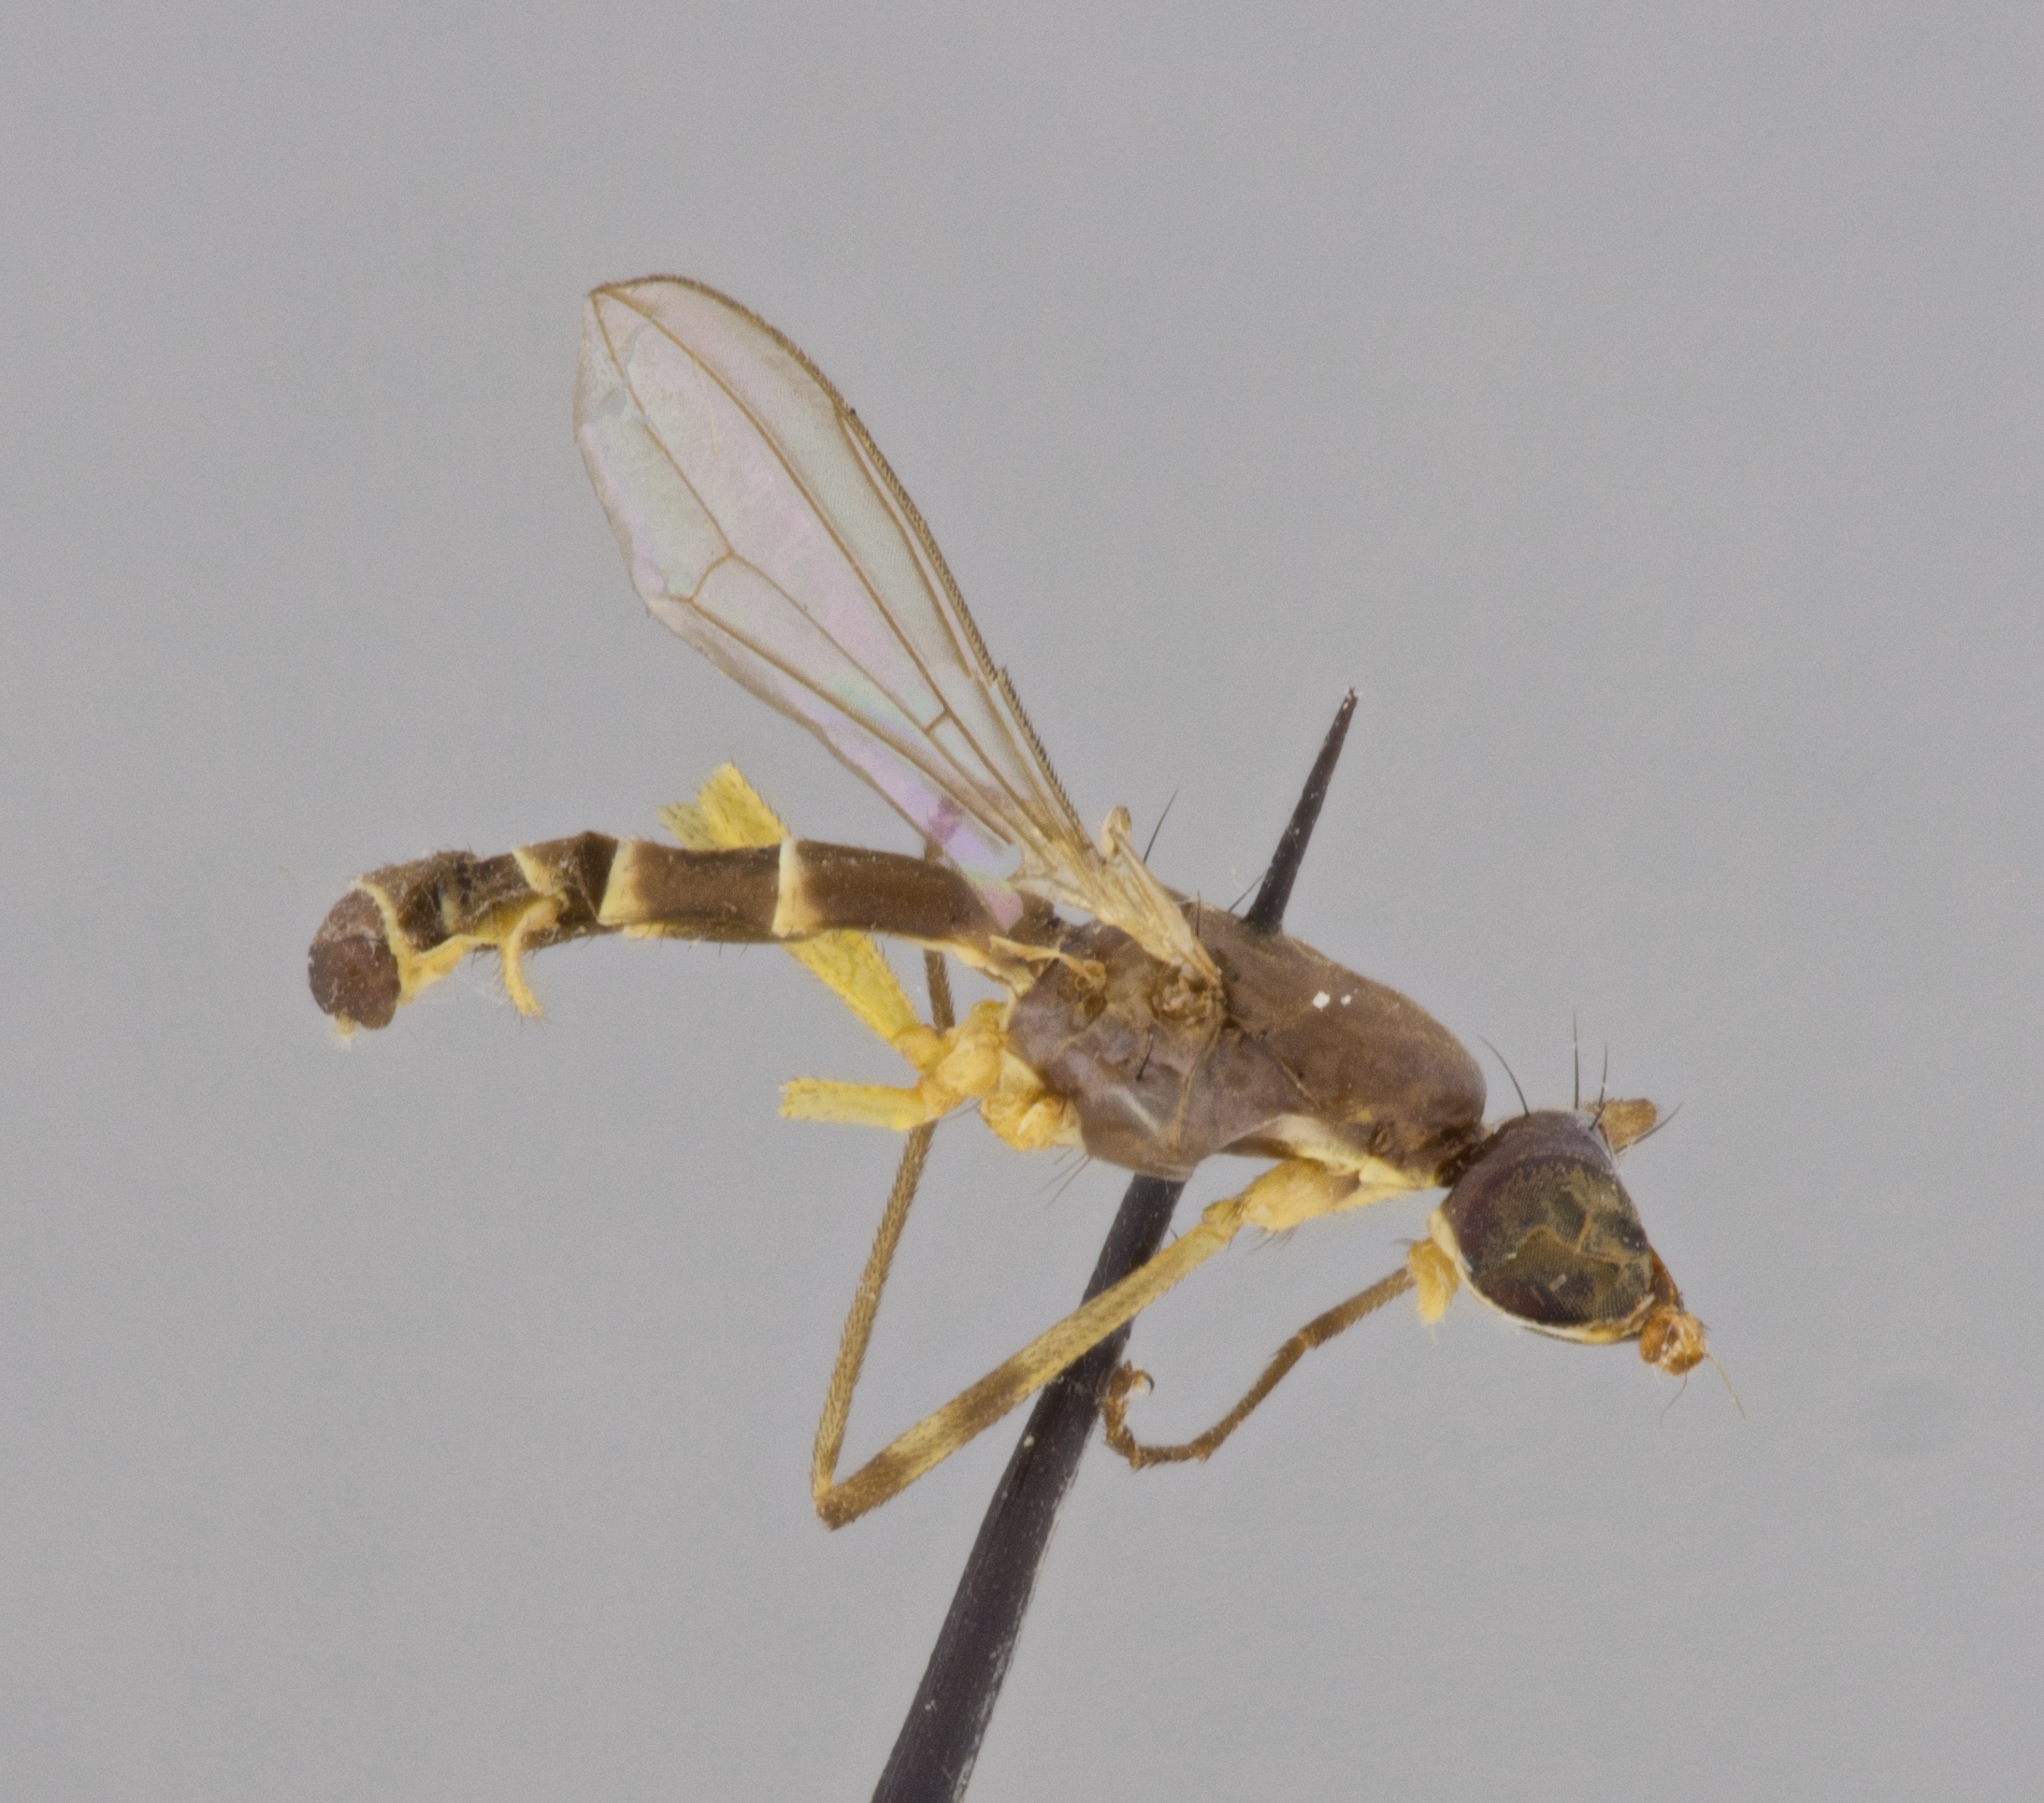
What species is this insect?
Micropeza subrecta
